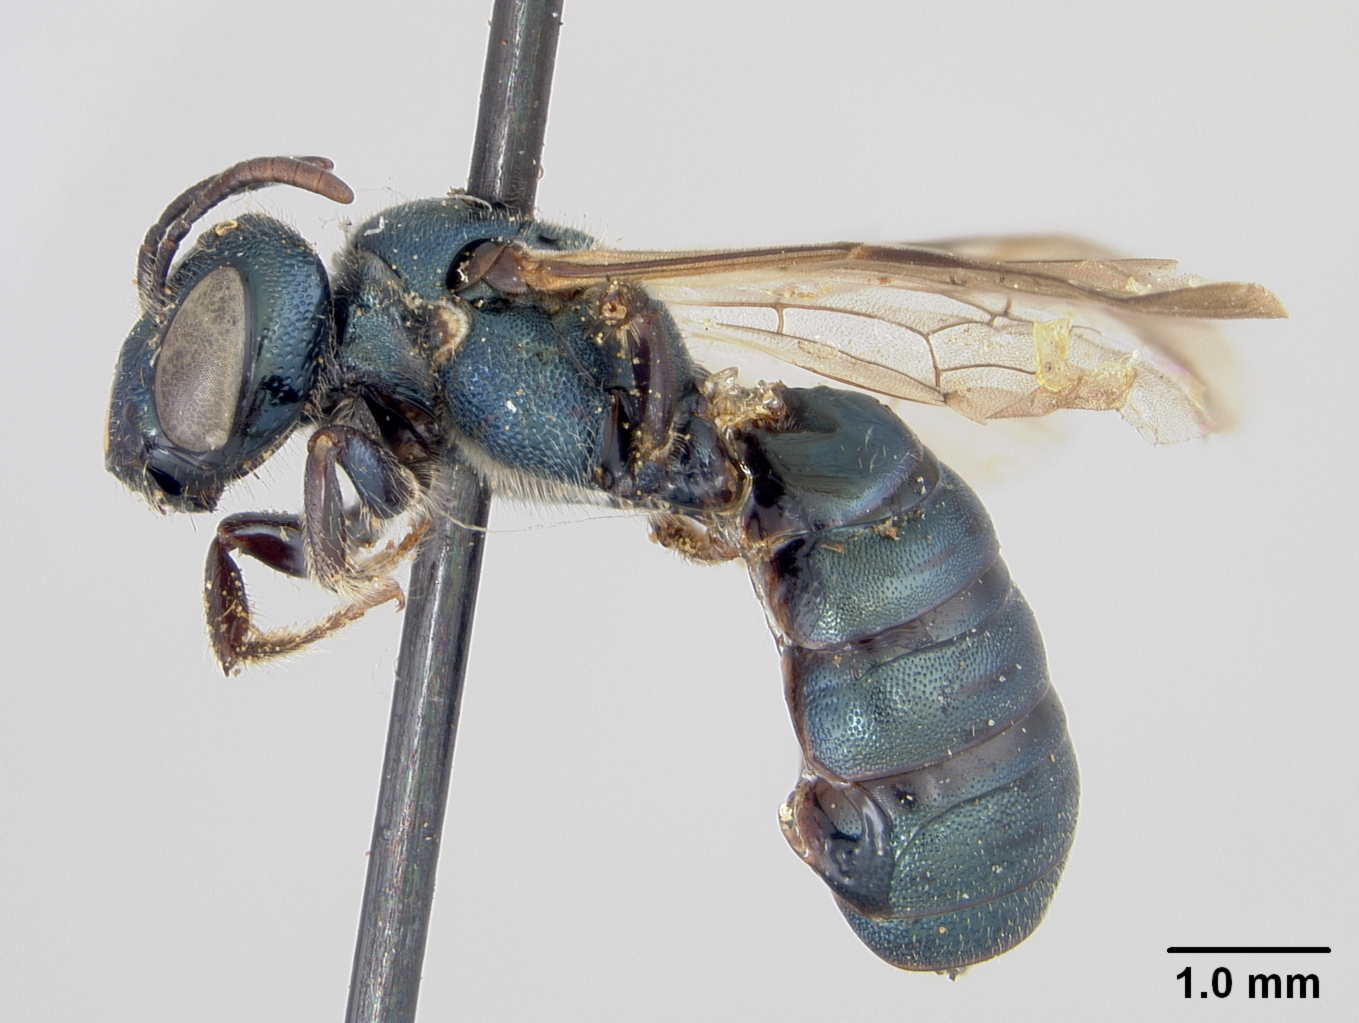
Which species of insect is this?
Ceratina crewi
